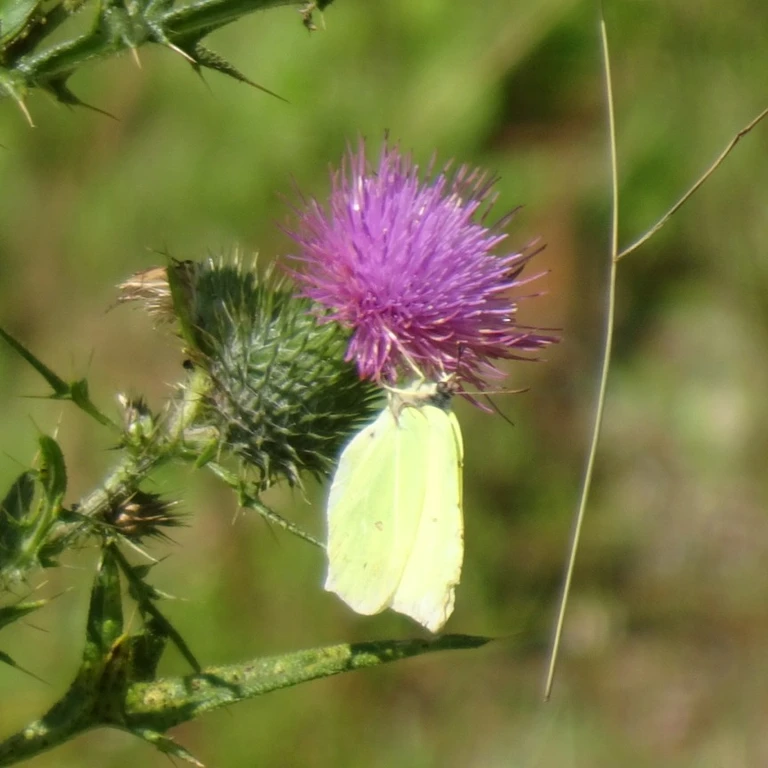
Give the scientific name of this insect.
Gonepteryx rhamni
